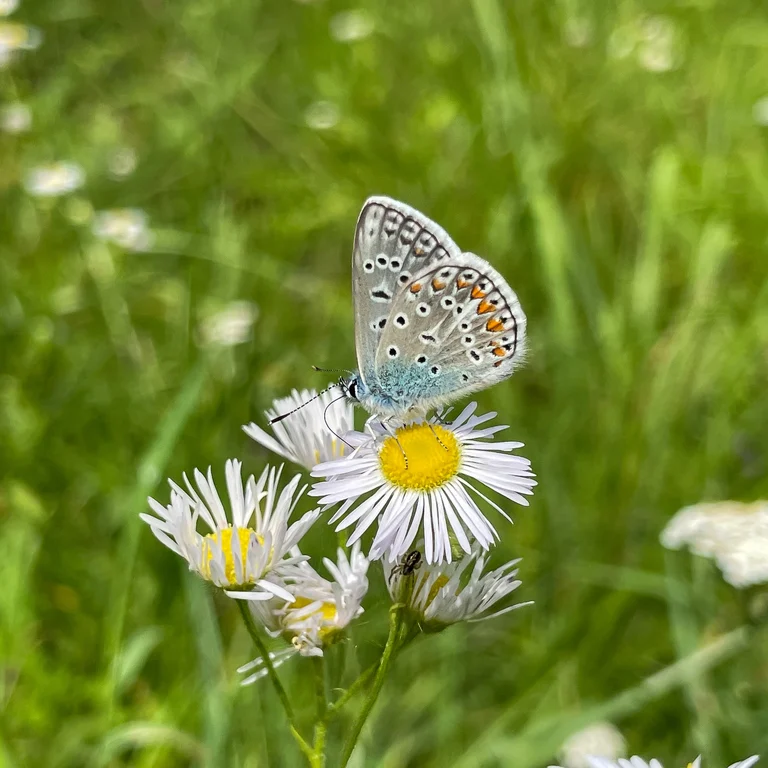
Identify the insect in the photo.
Polyommatus icarus
